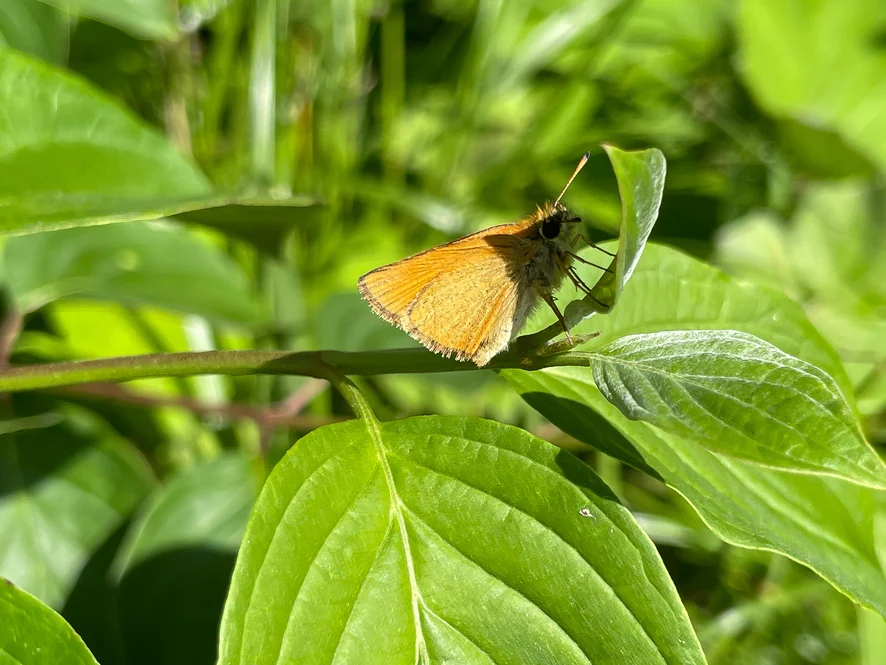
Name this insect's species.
Thymelicus lineola
